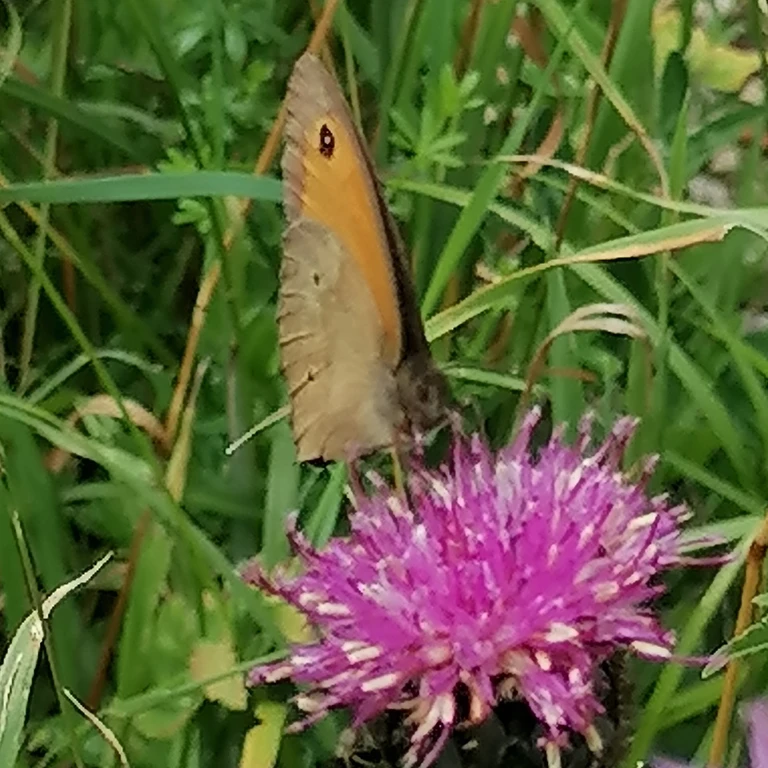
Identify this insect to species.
Maniola jurtina
